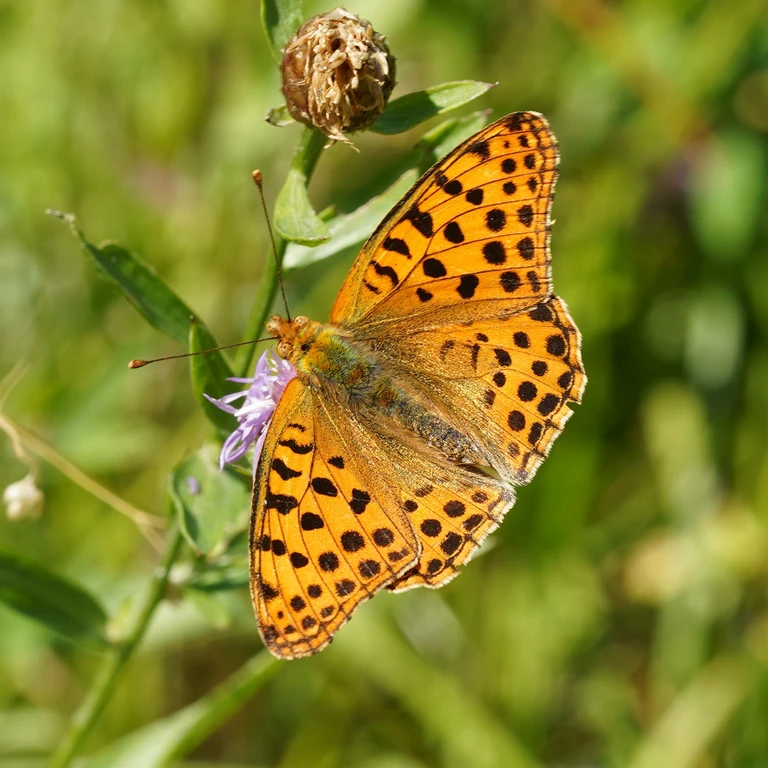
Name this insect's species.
Issoria lathonia
